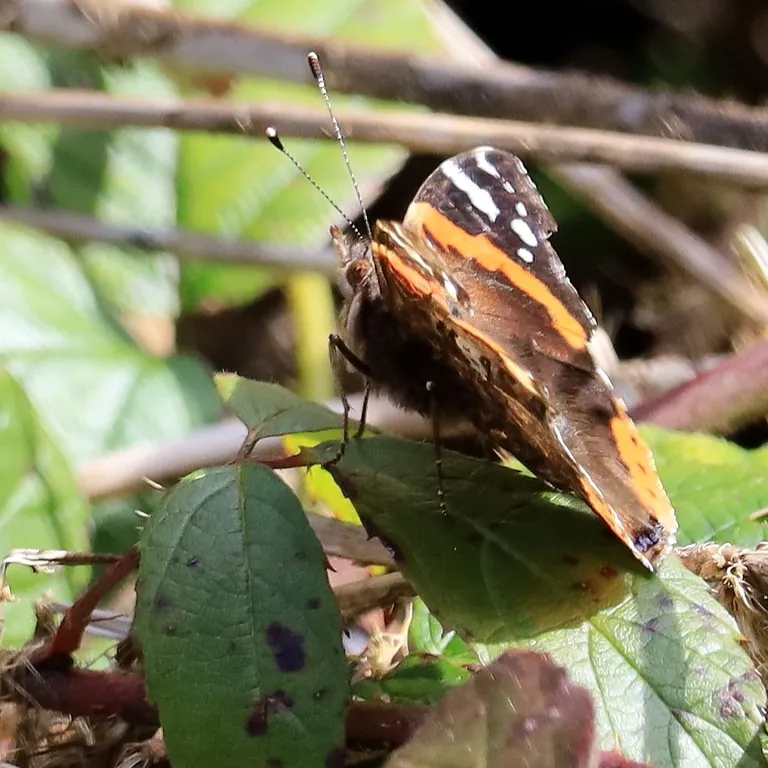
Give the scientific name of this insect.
Vanessa atalanta
